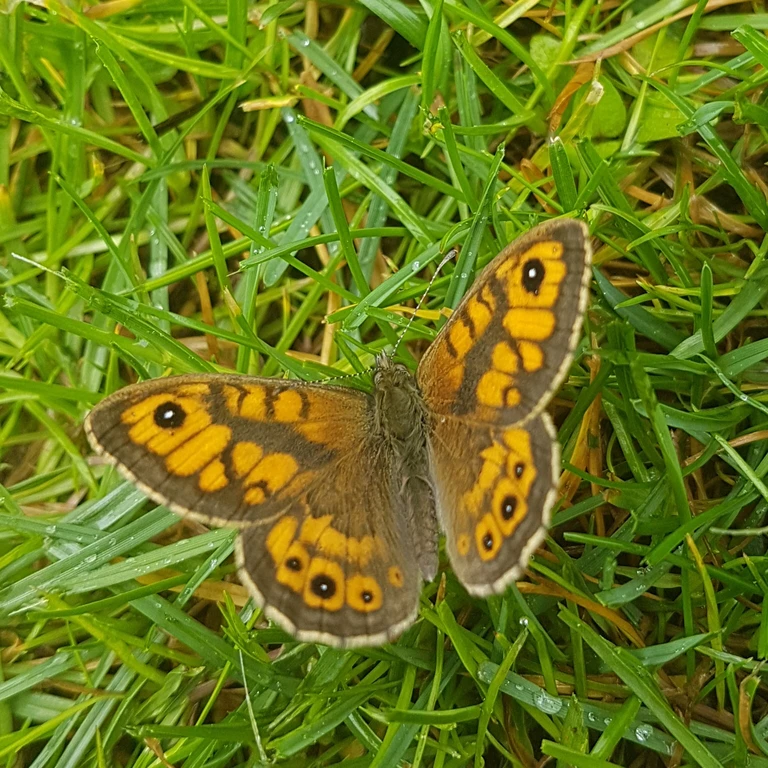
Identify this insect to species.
Lasiommata megera (also Pararge megera)
